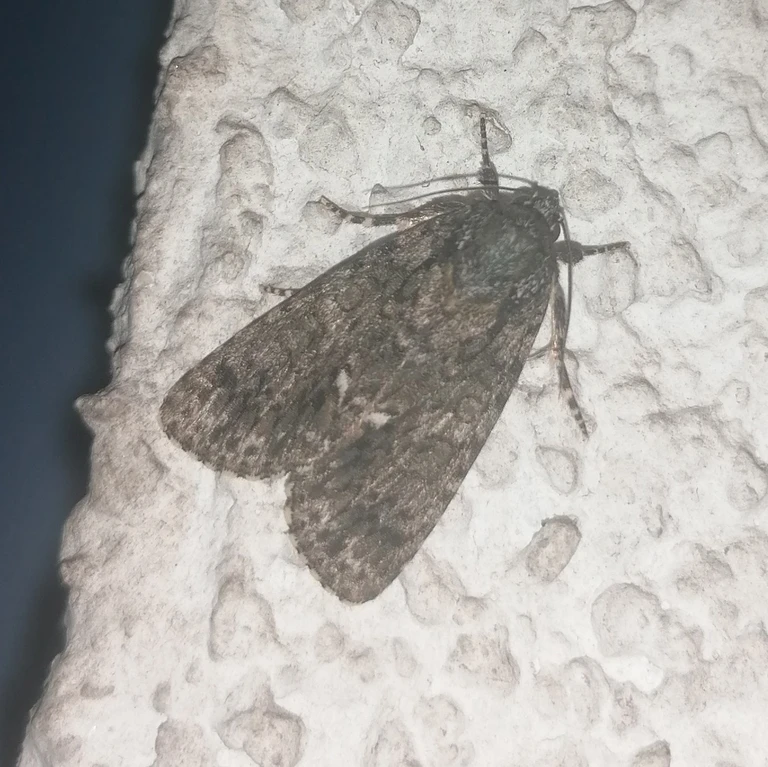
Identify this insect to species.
Acronicta rumicis
